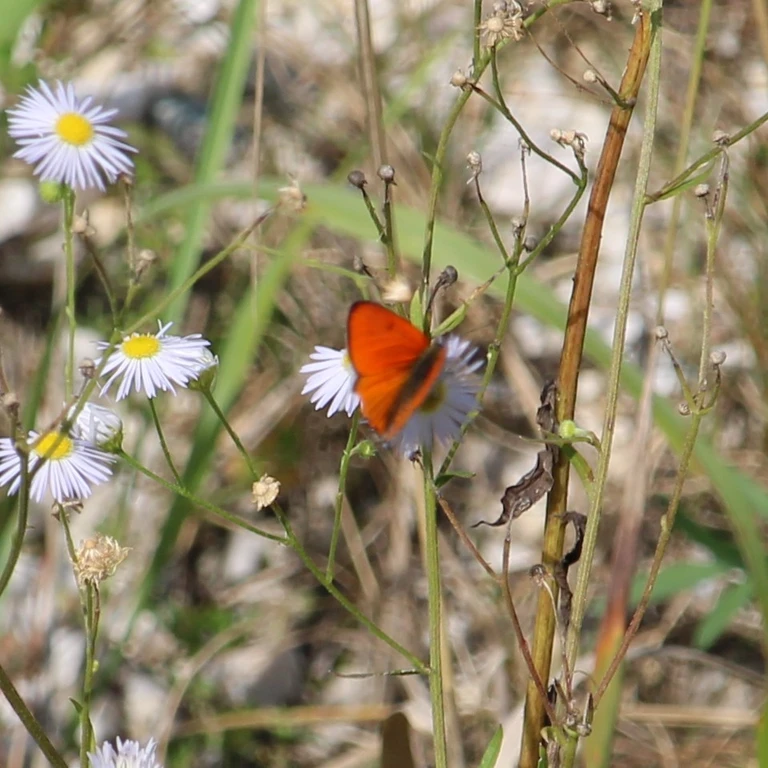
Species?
Lycaena dispar
